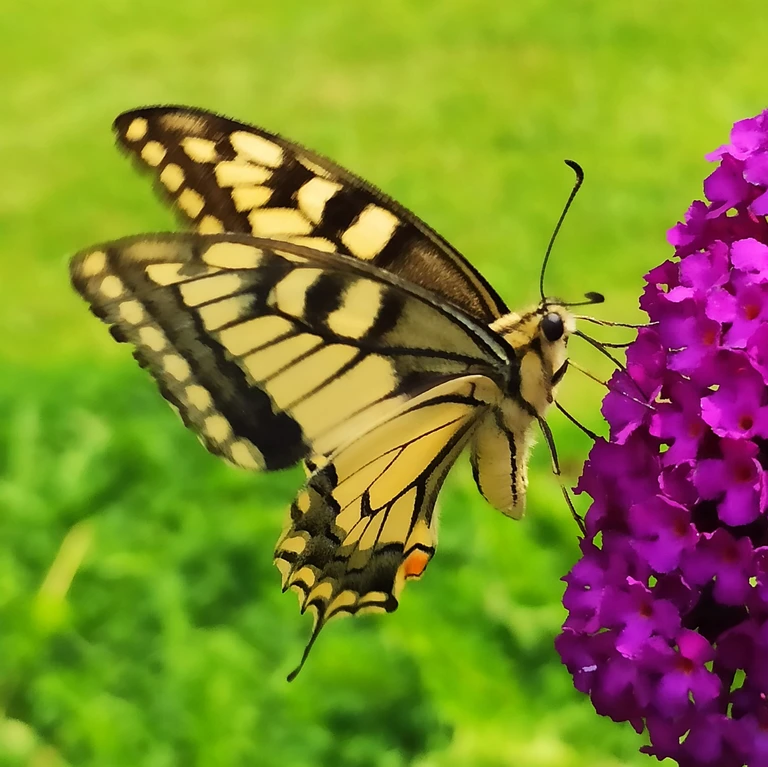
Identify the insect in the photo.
Papilio machaon
